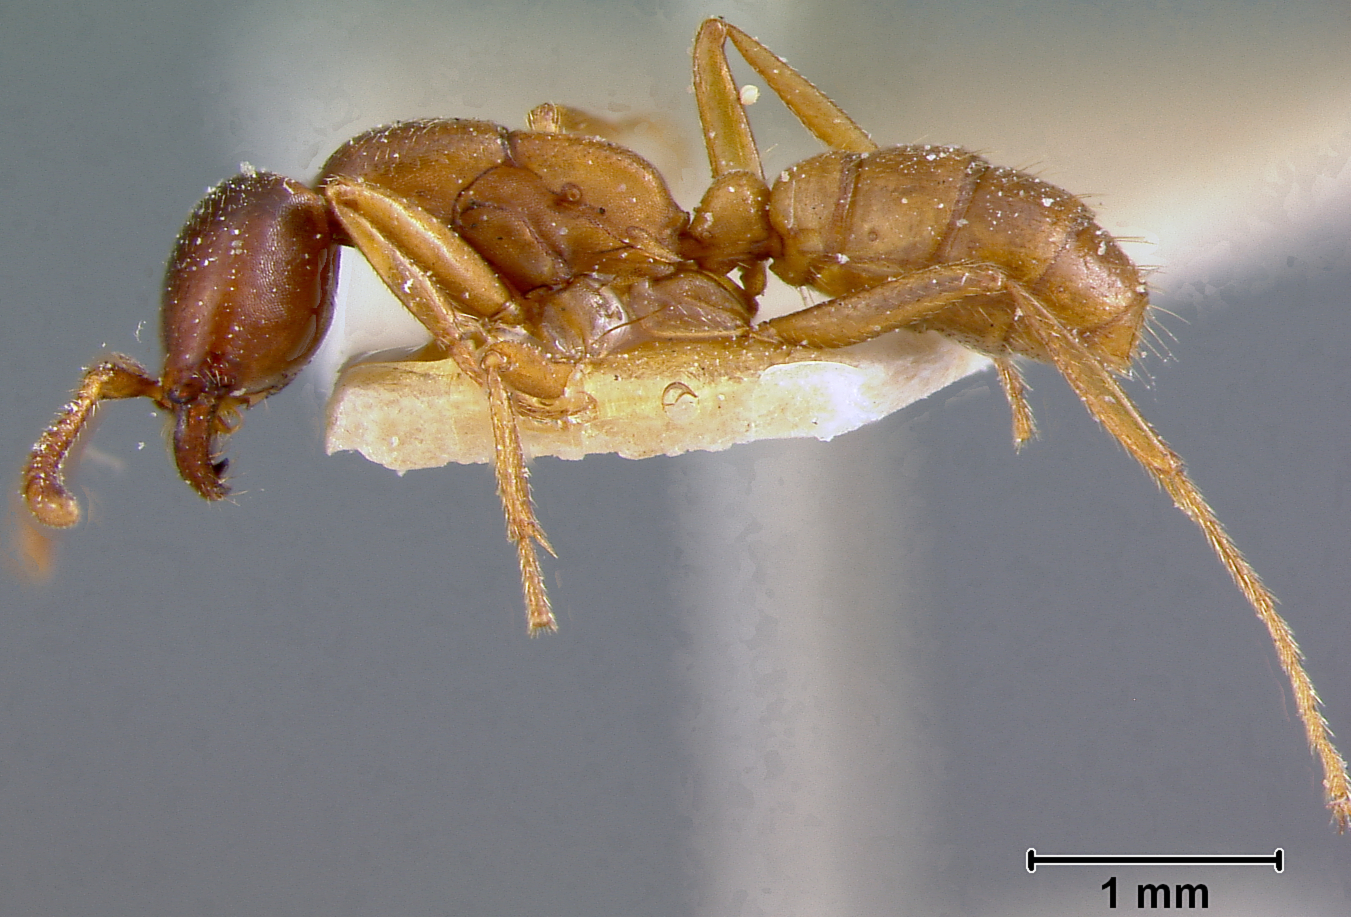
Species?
Dorylus kohli
